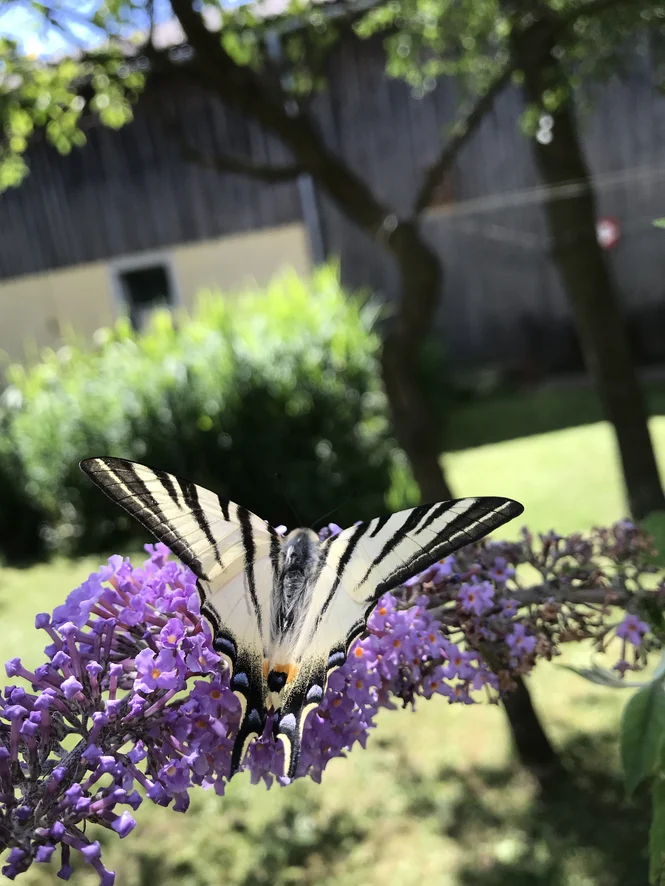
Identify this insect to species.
Iphiclides podalirius
